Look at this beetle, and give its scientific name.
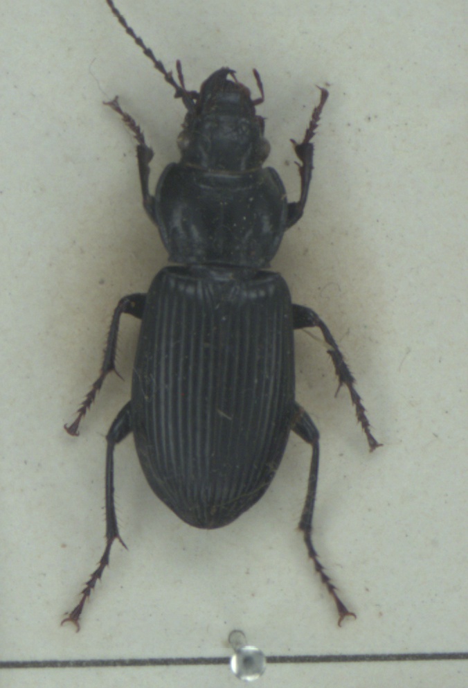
Pterostichus melanarius
